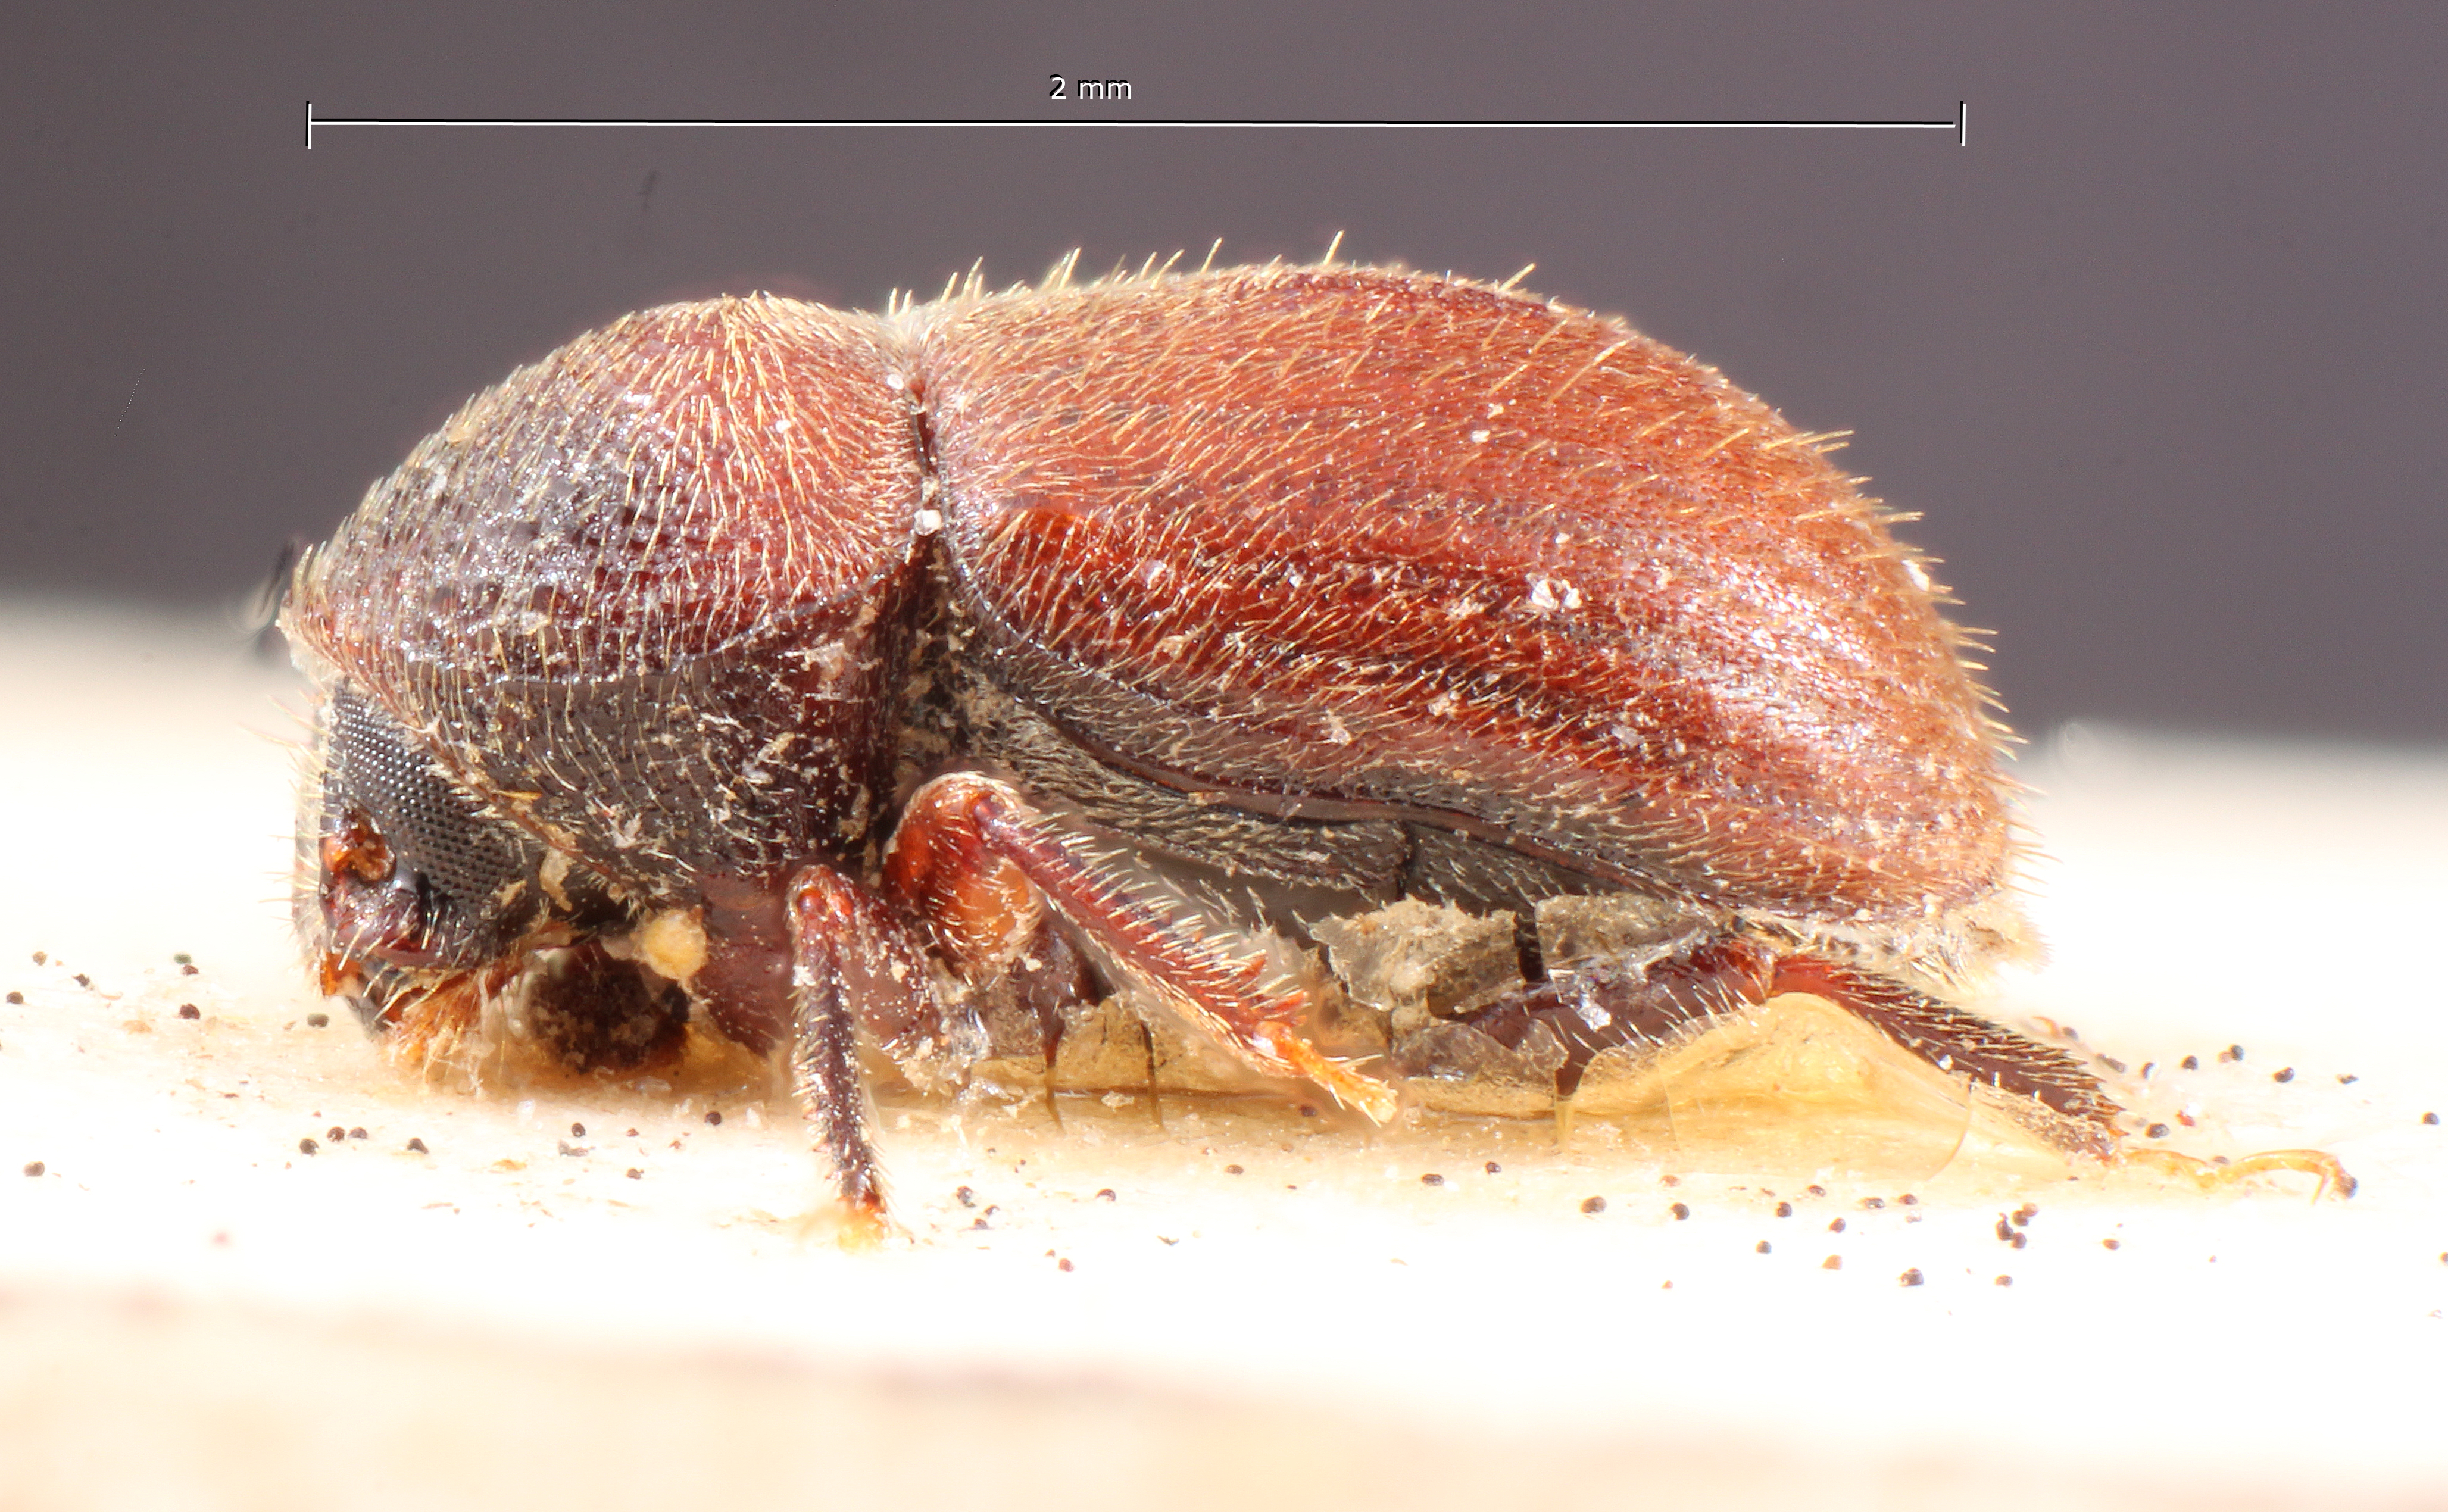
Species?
Problechilus pilosulus
